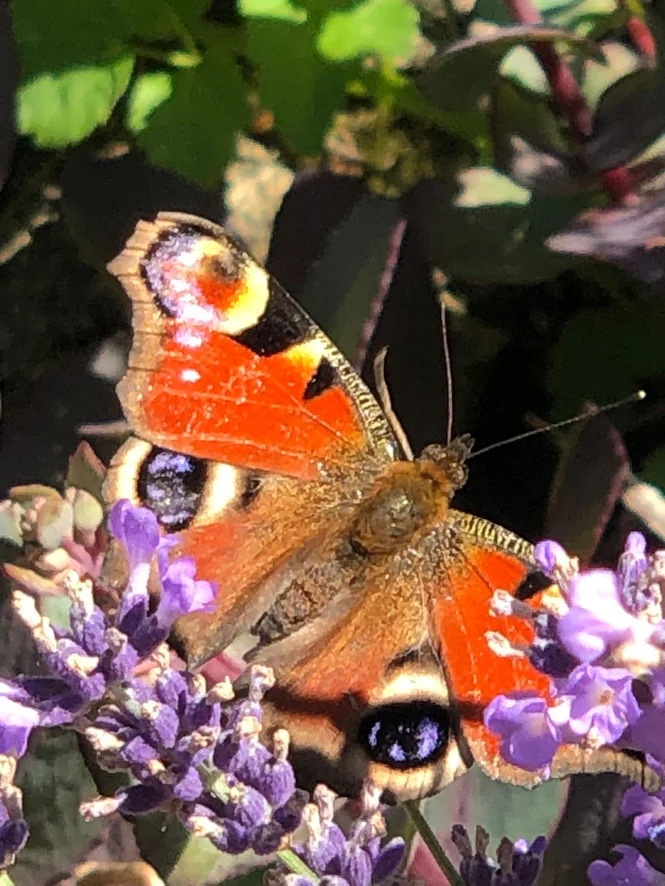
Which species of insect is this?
Aglais io
